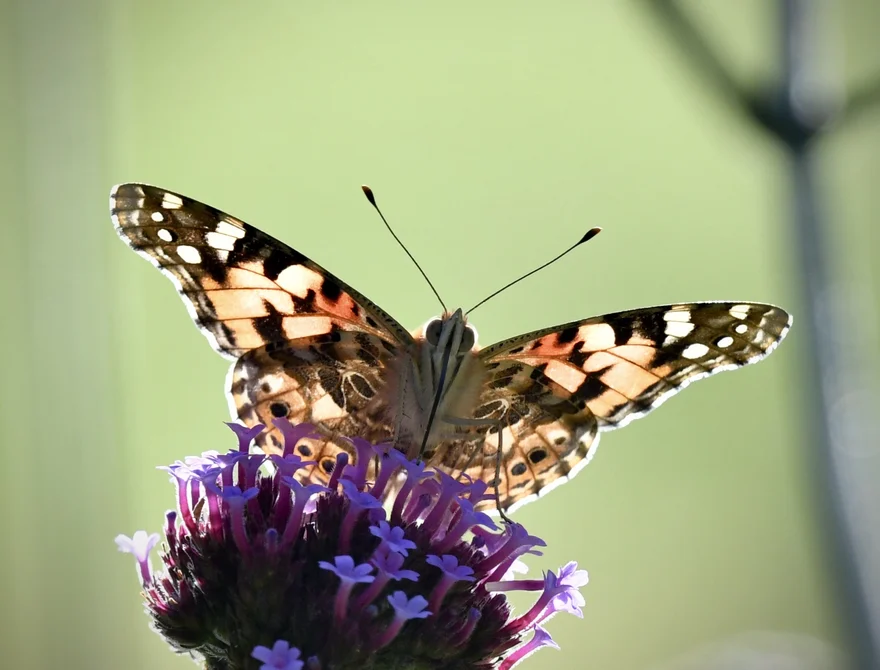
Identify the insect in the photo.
Vanessa cardui
